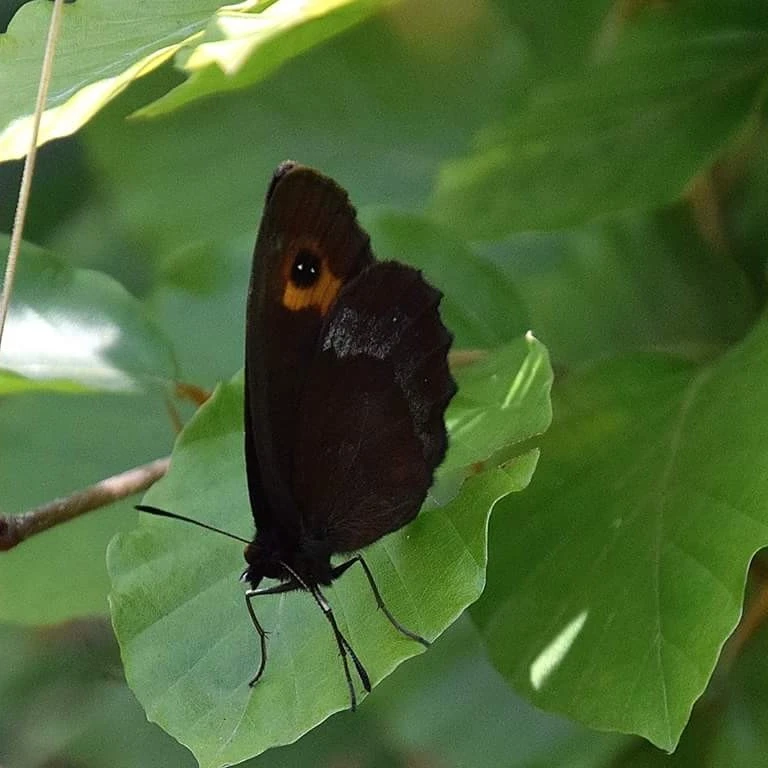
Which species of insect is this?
Erebia aethiops
